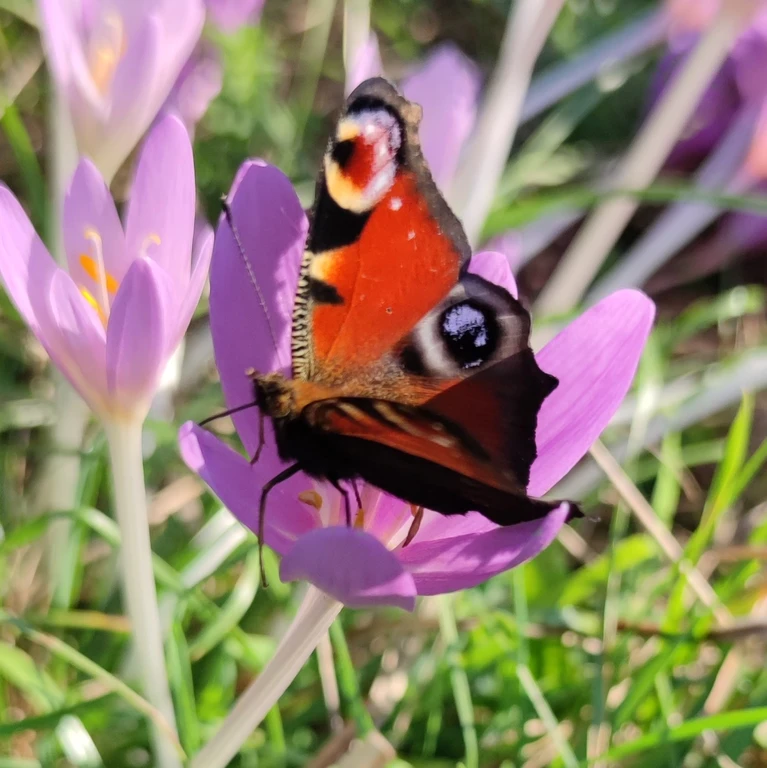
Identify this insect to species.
Aglais io
